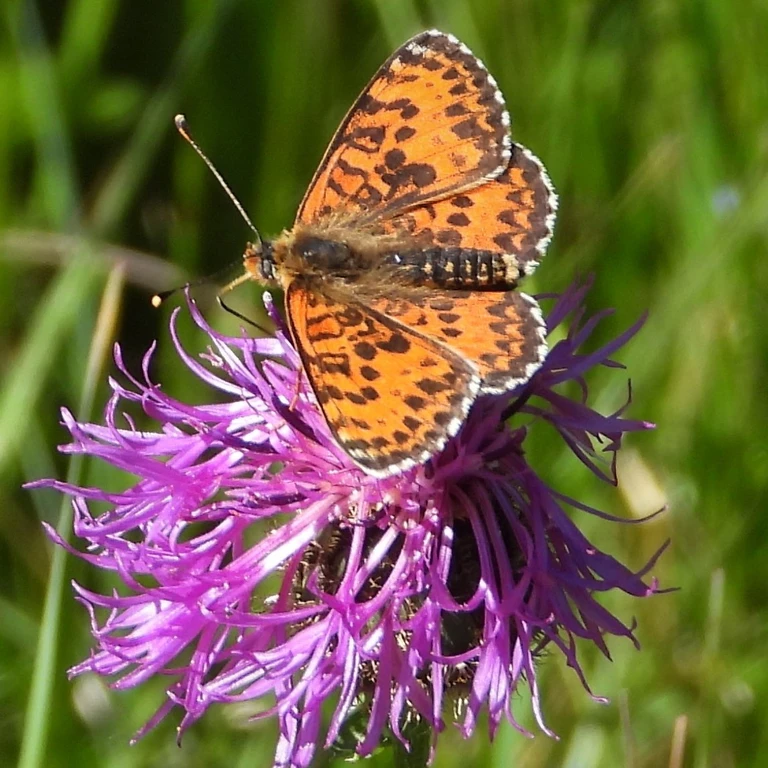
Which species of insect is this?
Melitaea didyma
